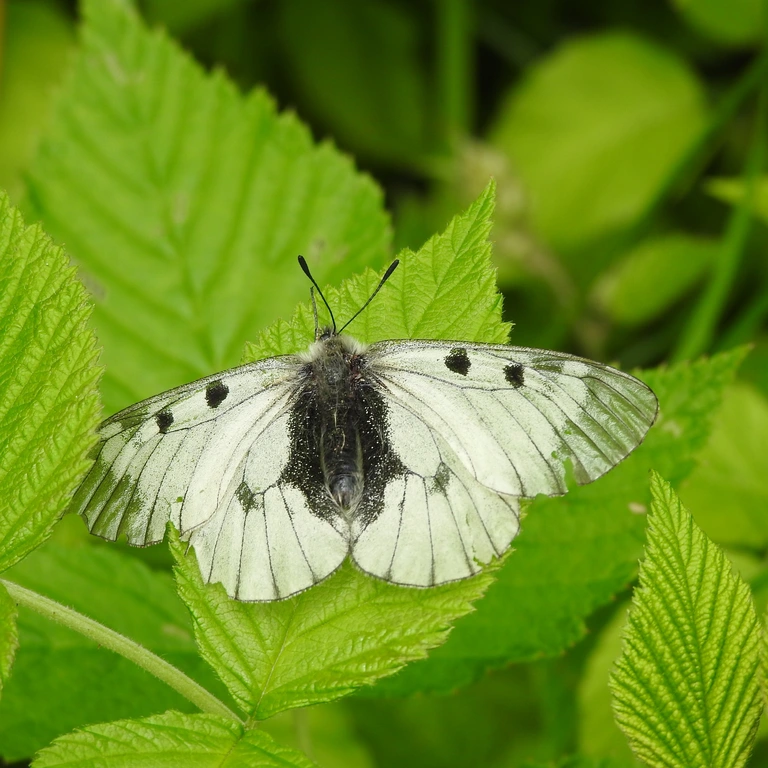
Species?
Parnassius mnemosyne
